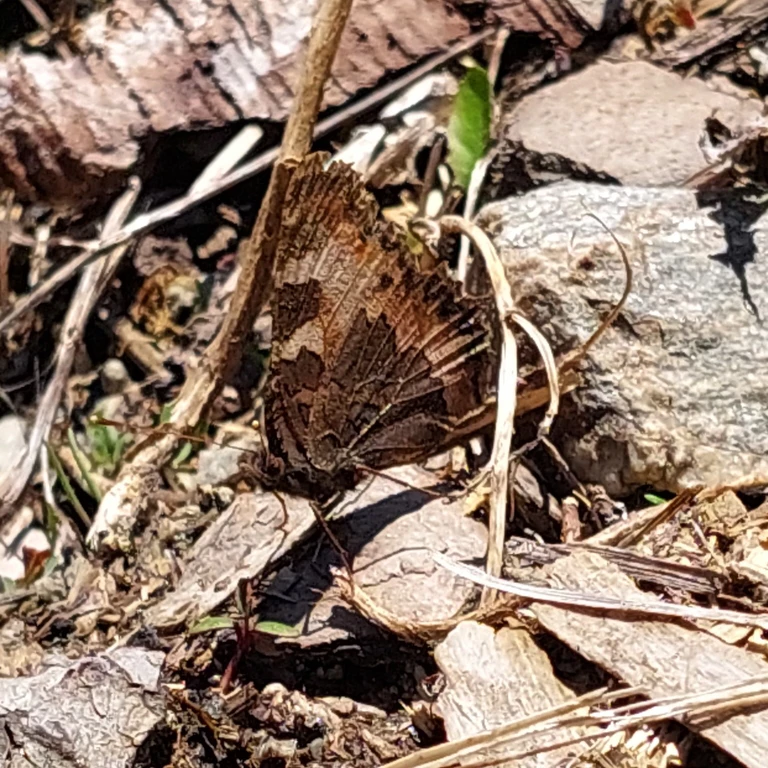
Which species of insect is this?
Aglais urticae
